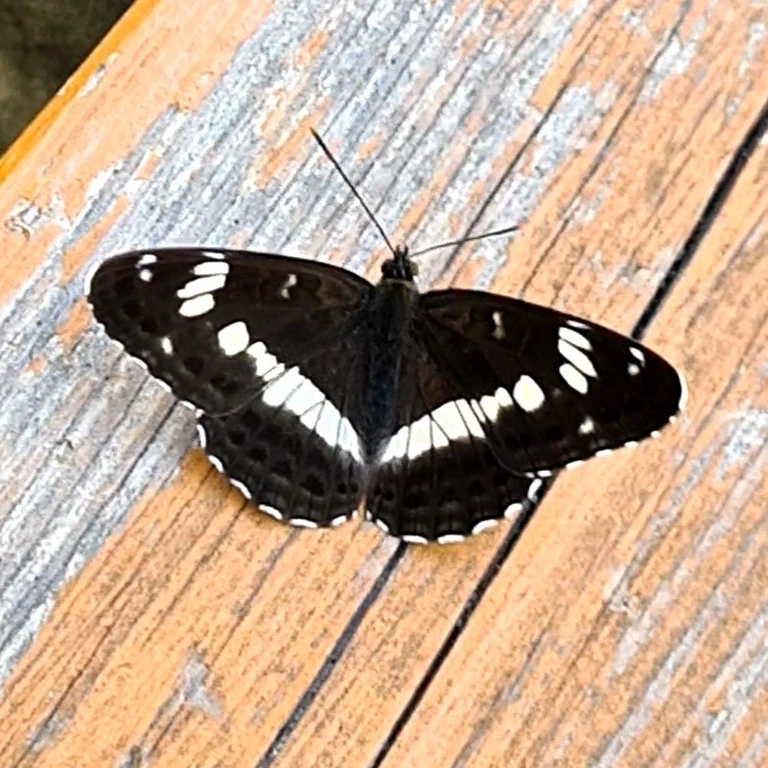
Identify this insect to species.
Limenitis camilla (also Ladoga camilla)
